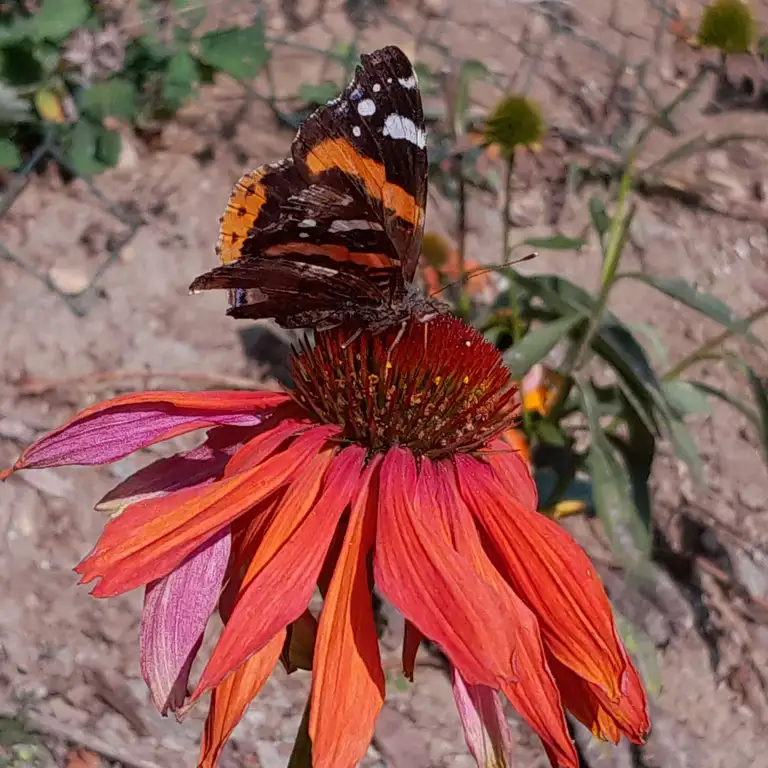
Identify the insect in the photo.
Vanessa atalanta
